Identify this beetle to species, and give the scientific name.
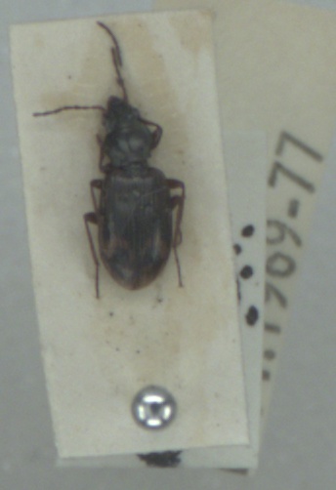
Bembidion dentellum
